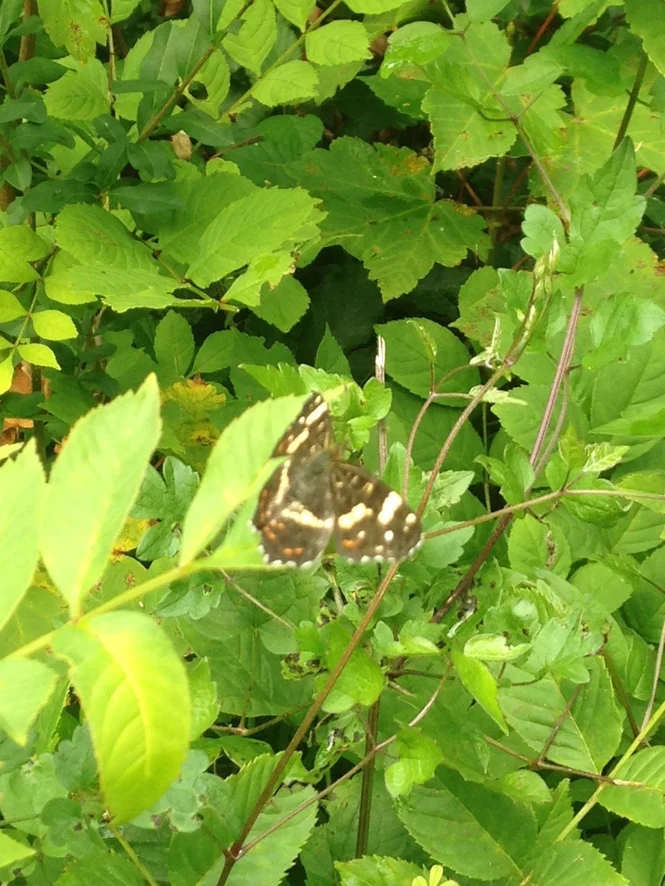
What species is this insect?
Araschnia levana
